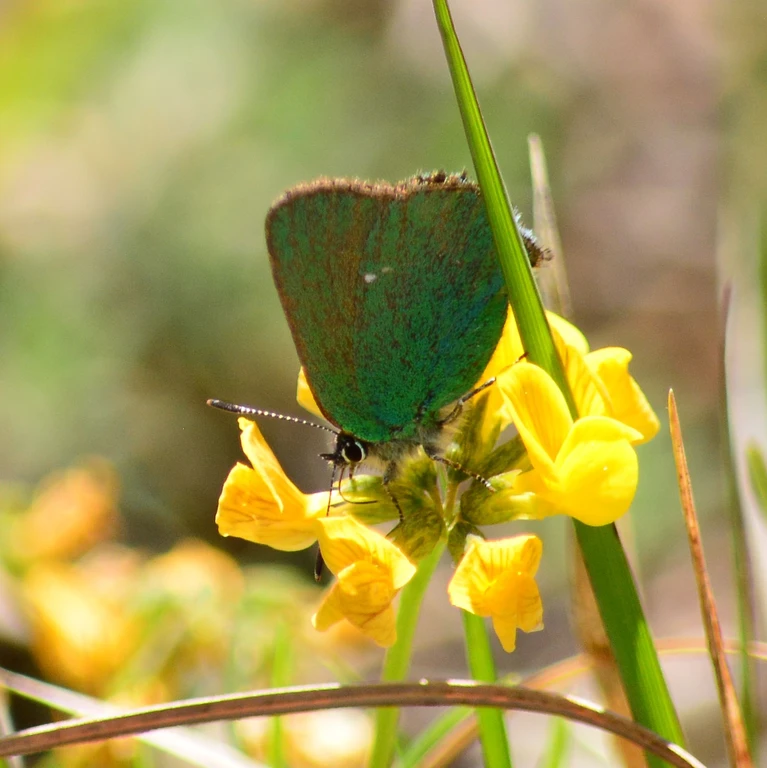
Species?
Callophrys rubi
